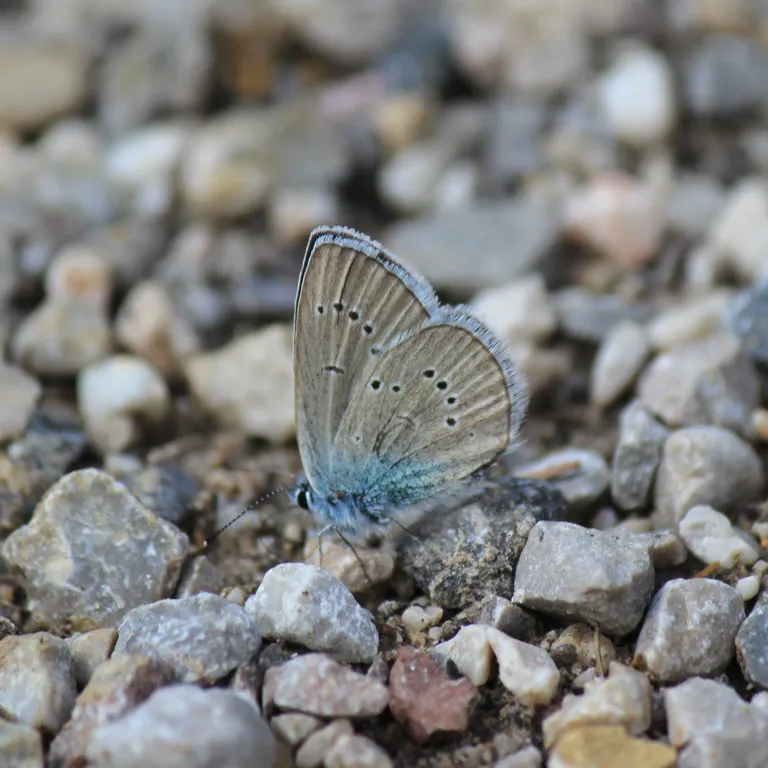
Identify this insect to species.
Cyaniris semiargus
